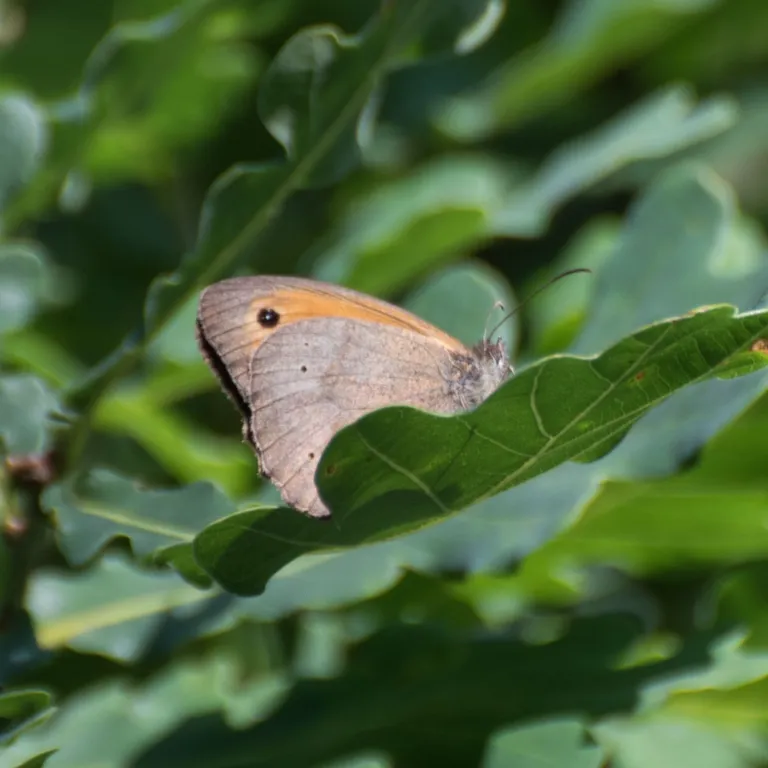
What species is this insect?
Maniola jurtina
